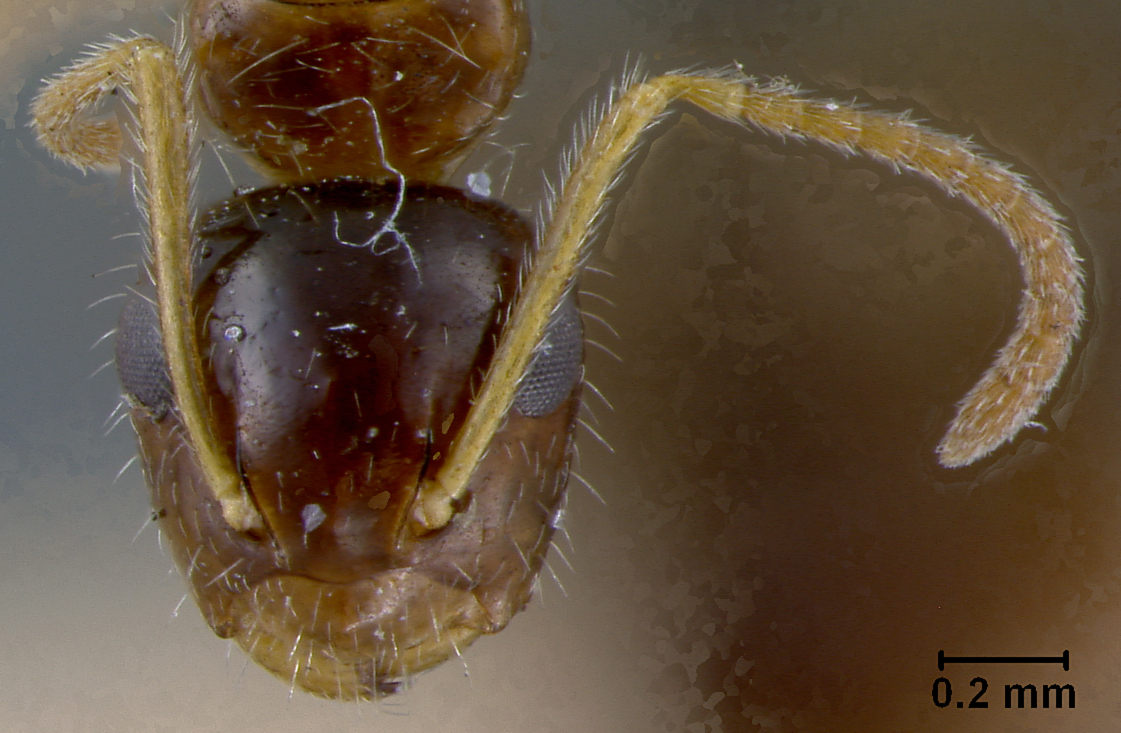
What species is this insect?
Camponotus corniculatus
